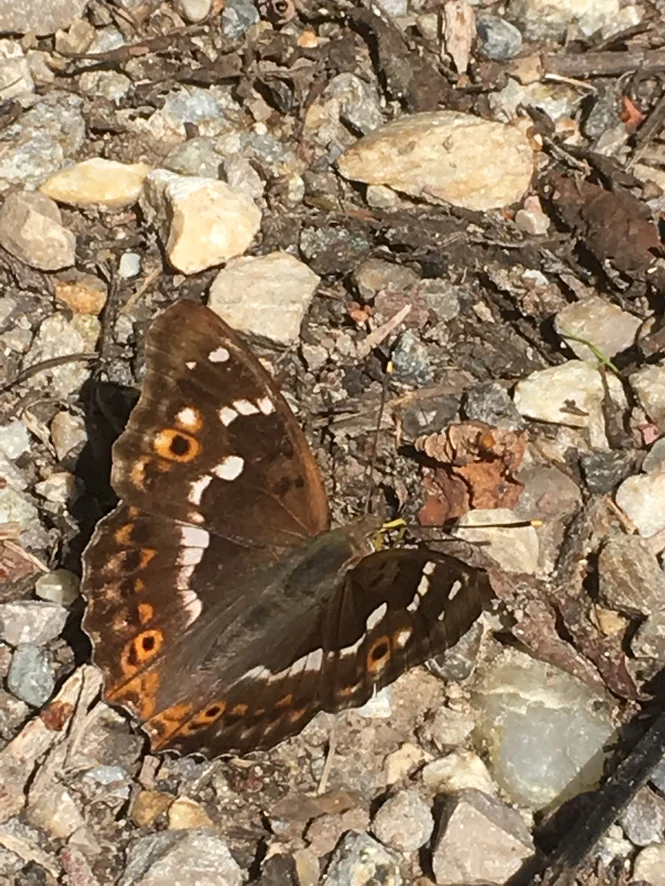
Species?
Apatura ilia
